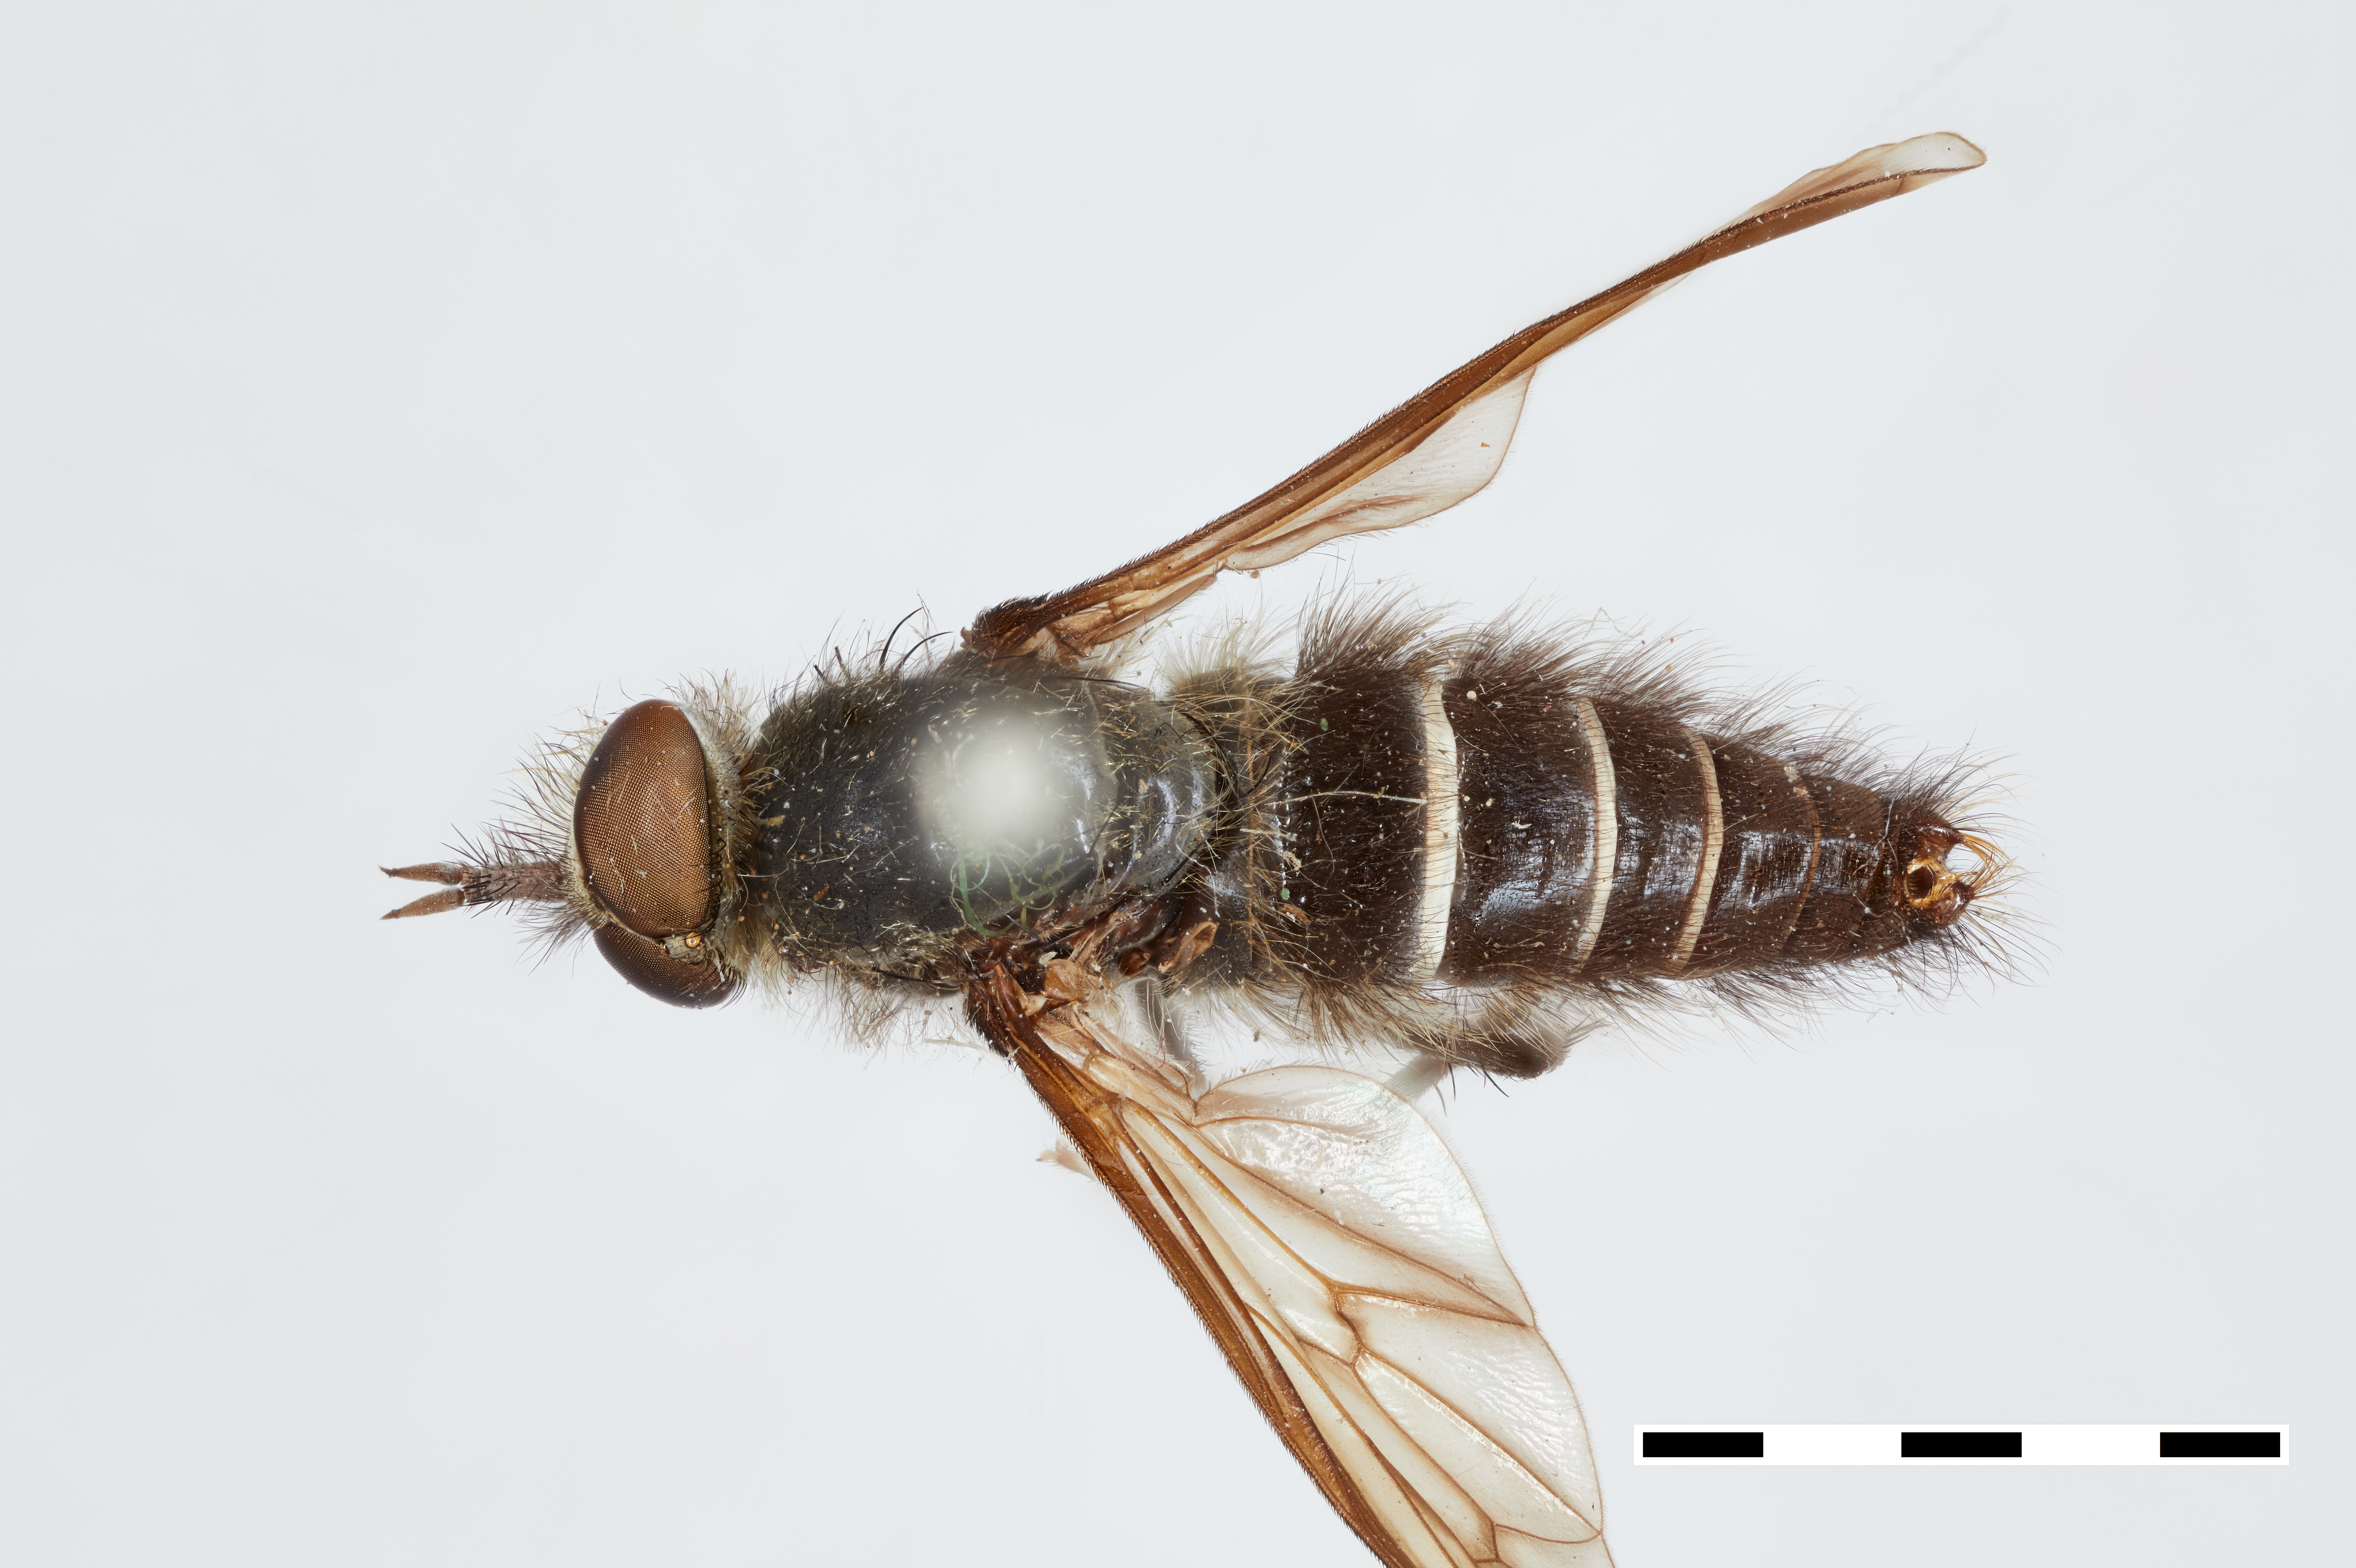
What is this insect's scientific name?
Thereva satanas
